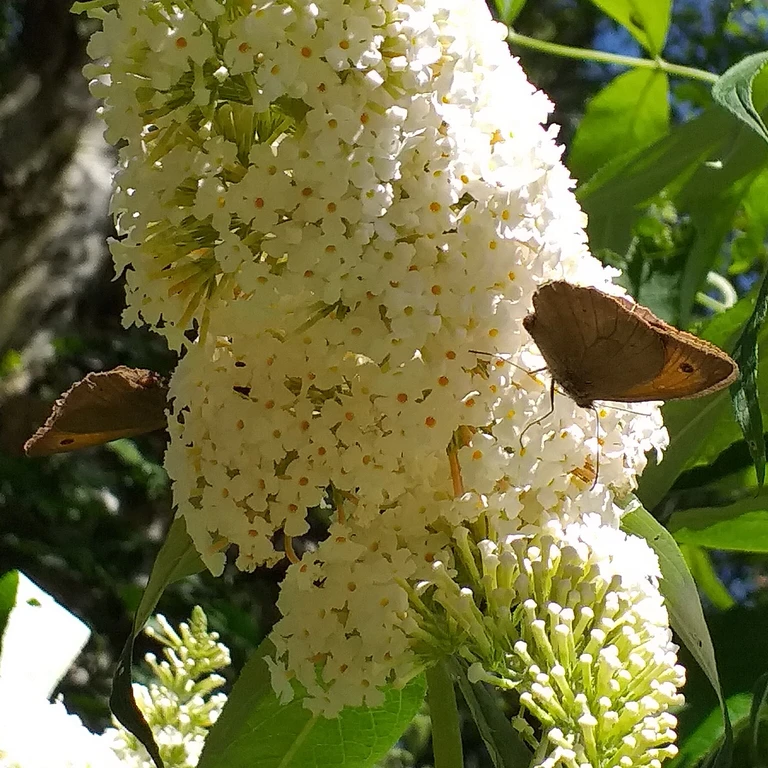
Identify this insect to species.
Maniola jurtina
